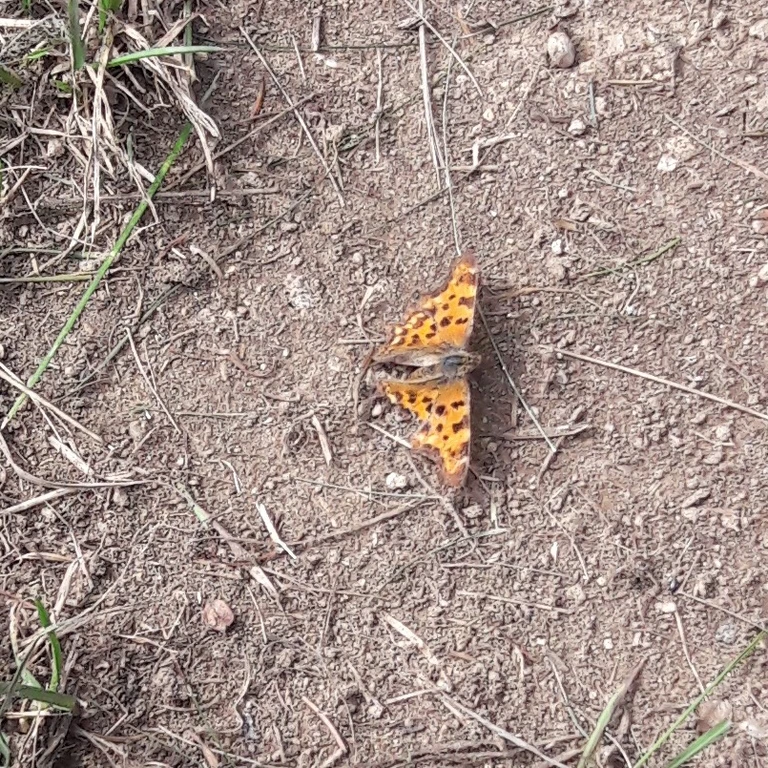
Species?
Polygonia c-album
